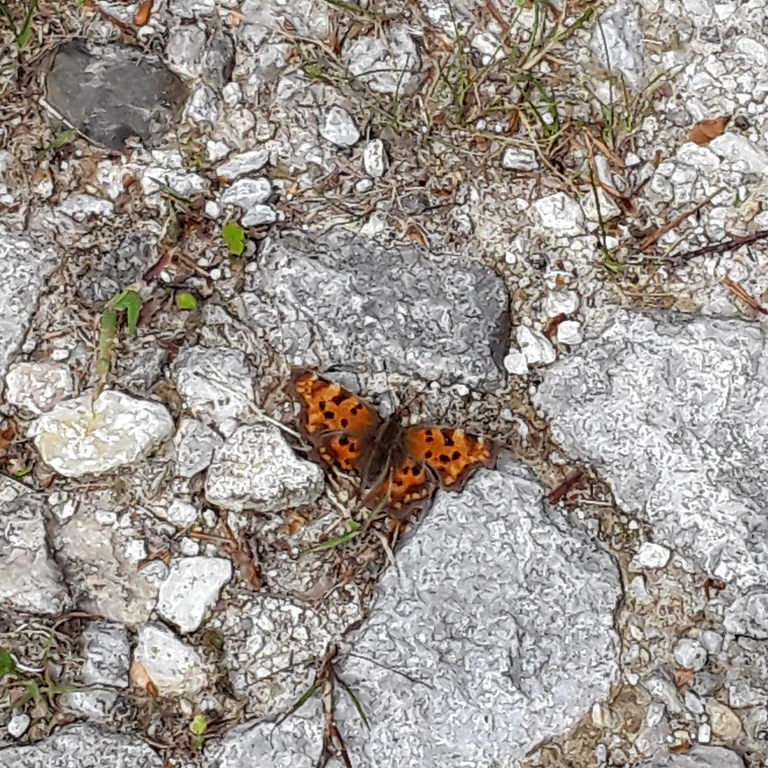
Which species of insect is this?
Polygonia c-album
